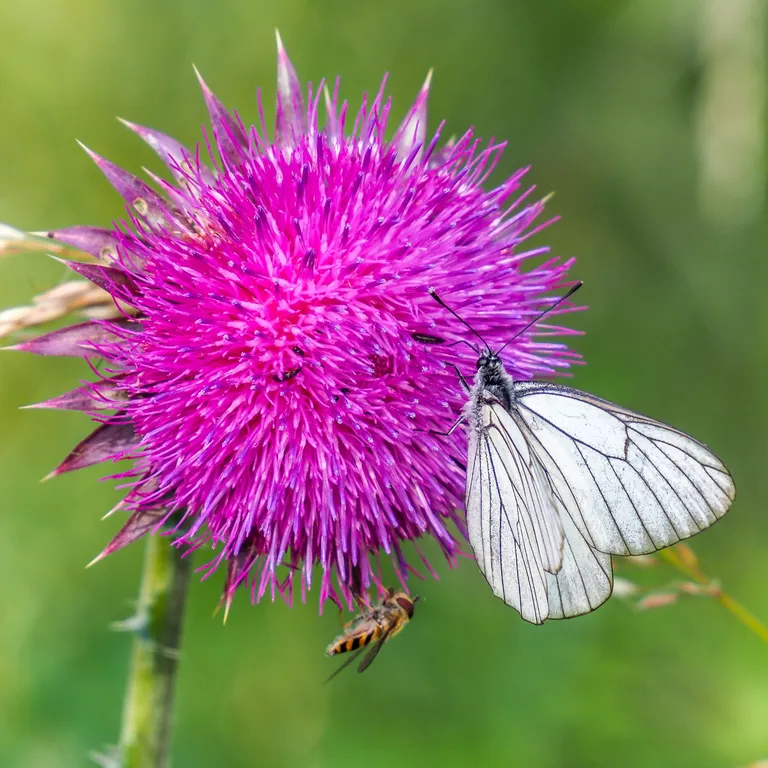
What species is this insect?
Aporia crataegi
